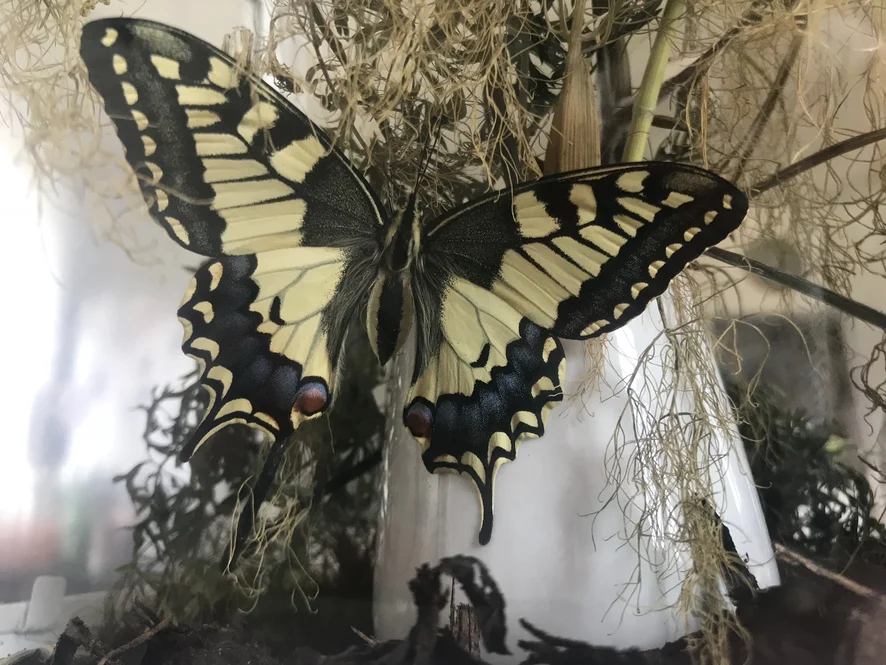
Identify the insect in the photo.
Papilio machaon
